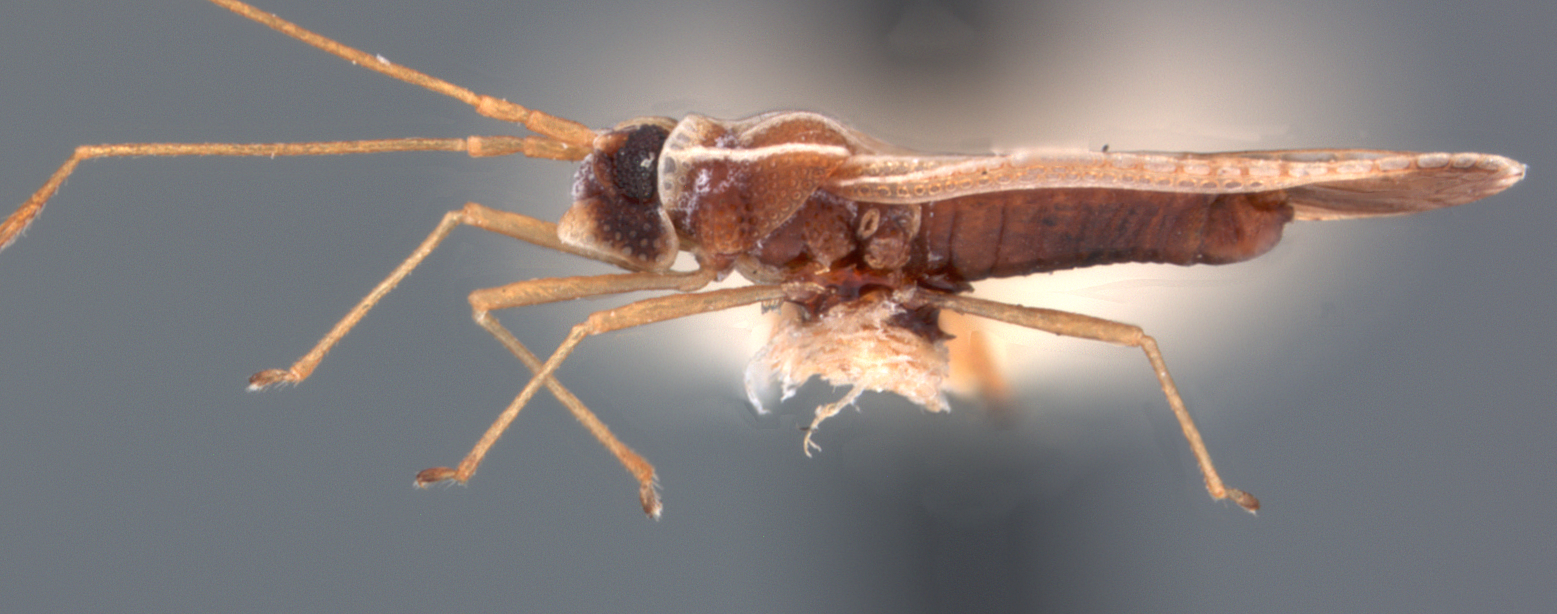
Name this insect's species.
Abdastartus muiri
